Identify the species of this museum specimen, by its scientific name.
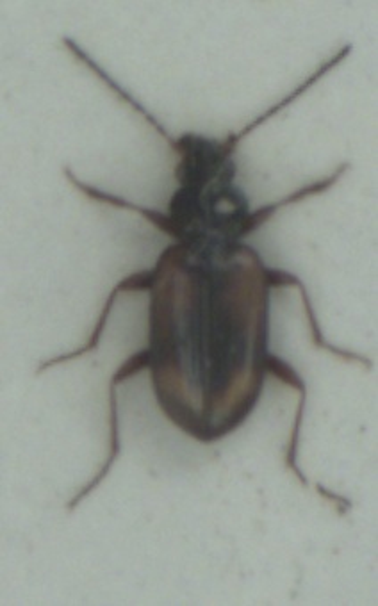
Bembidion femoratum
